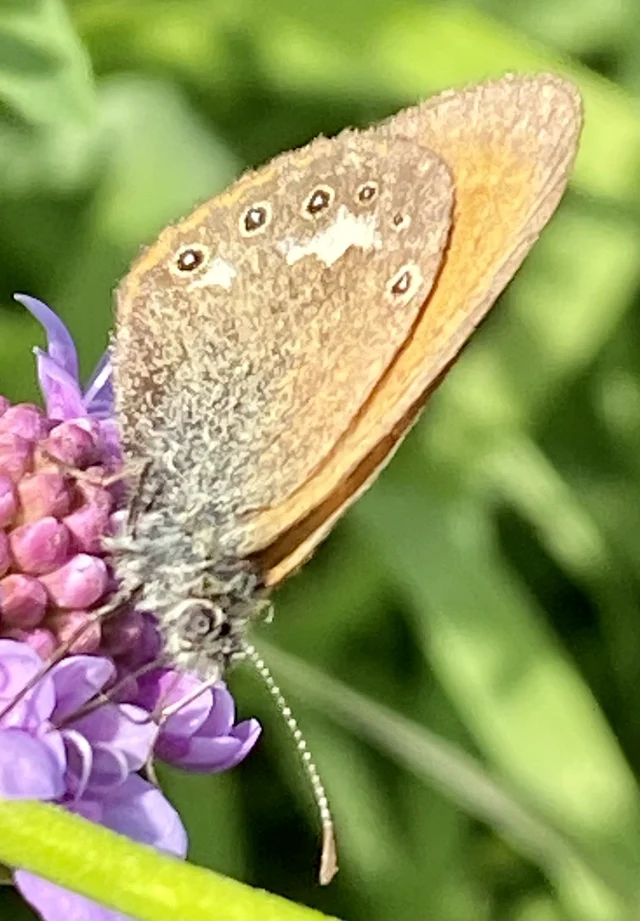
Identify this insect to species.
Coenonympha glycerion (also Coenonympha iphis)
